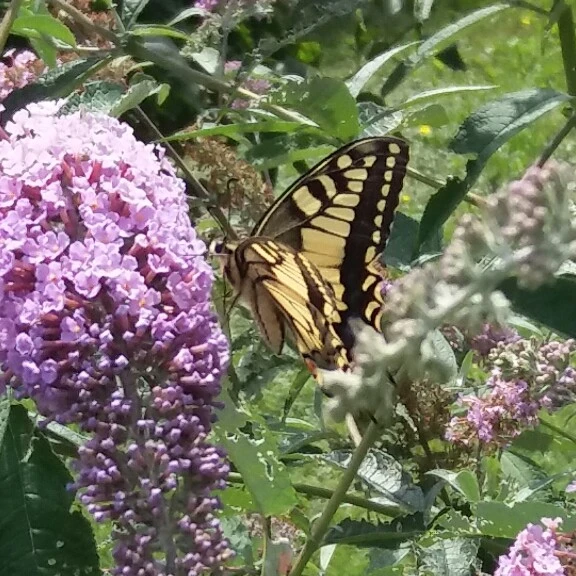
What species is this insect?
Papilio machaon
